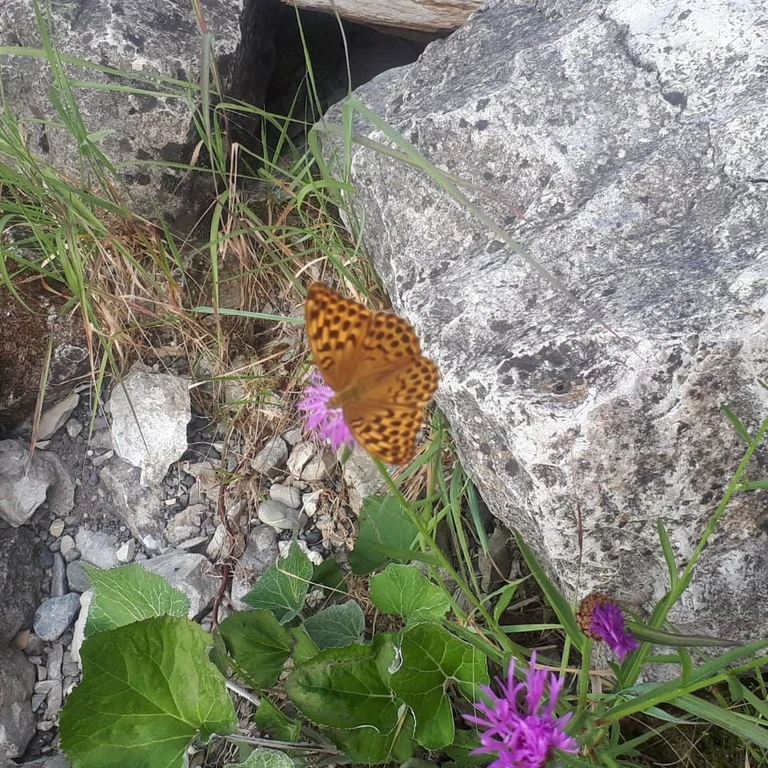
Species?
Argynnis paphia
